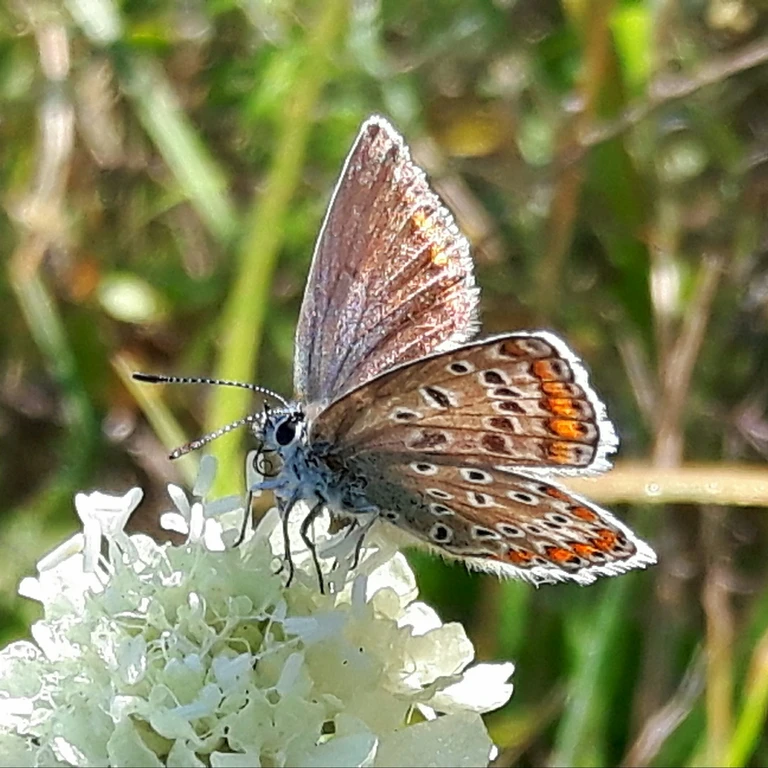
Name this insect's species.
Polyommatus icarus
